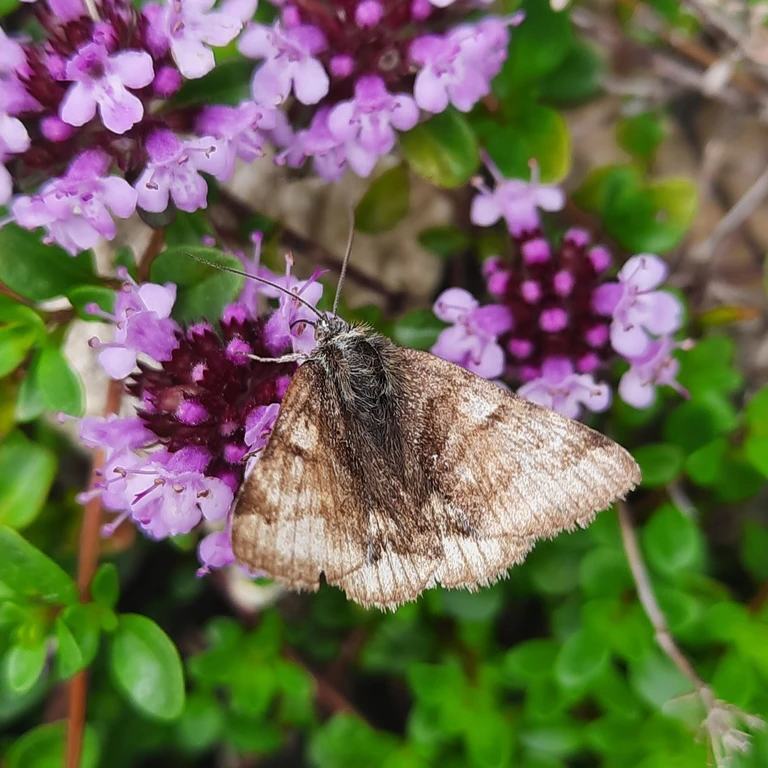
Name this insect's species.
Euclidia glyphica
